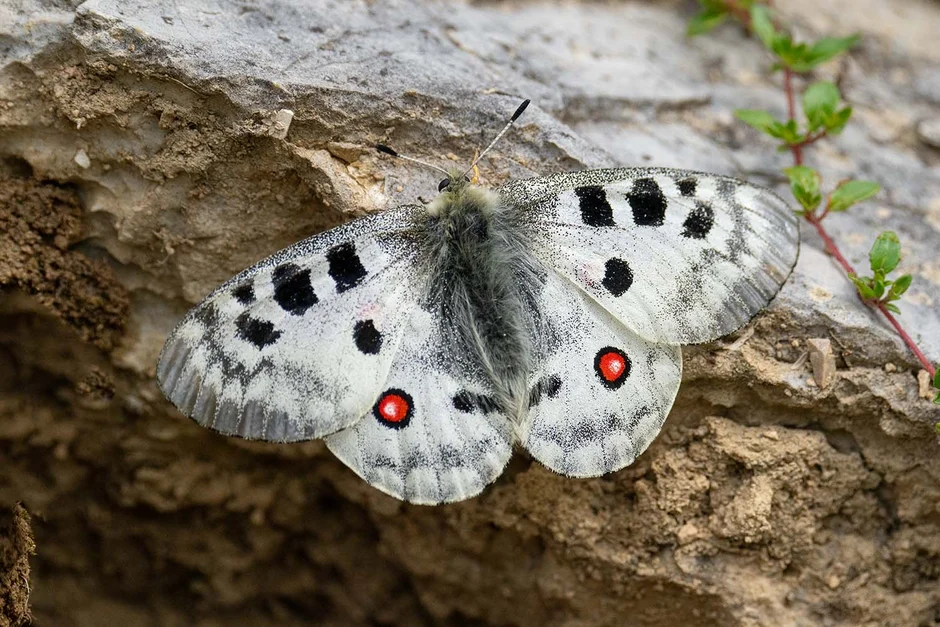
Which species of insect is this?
Parnassius apollo
